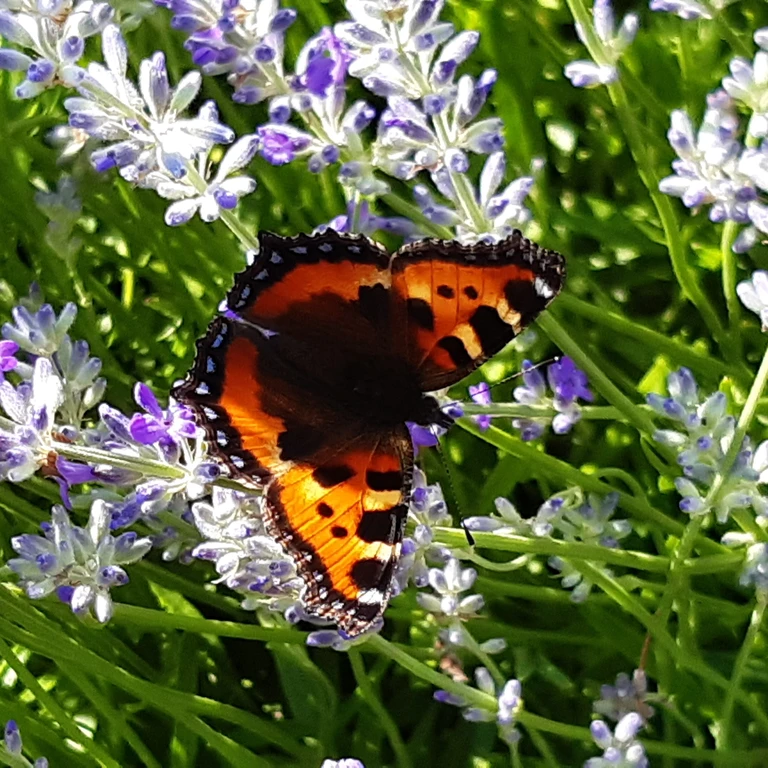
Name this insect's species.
Aglais urticae
